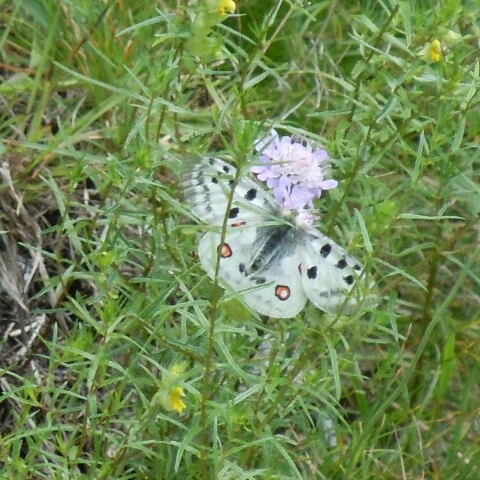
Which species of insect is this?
Parnassius apollo
